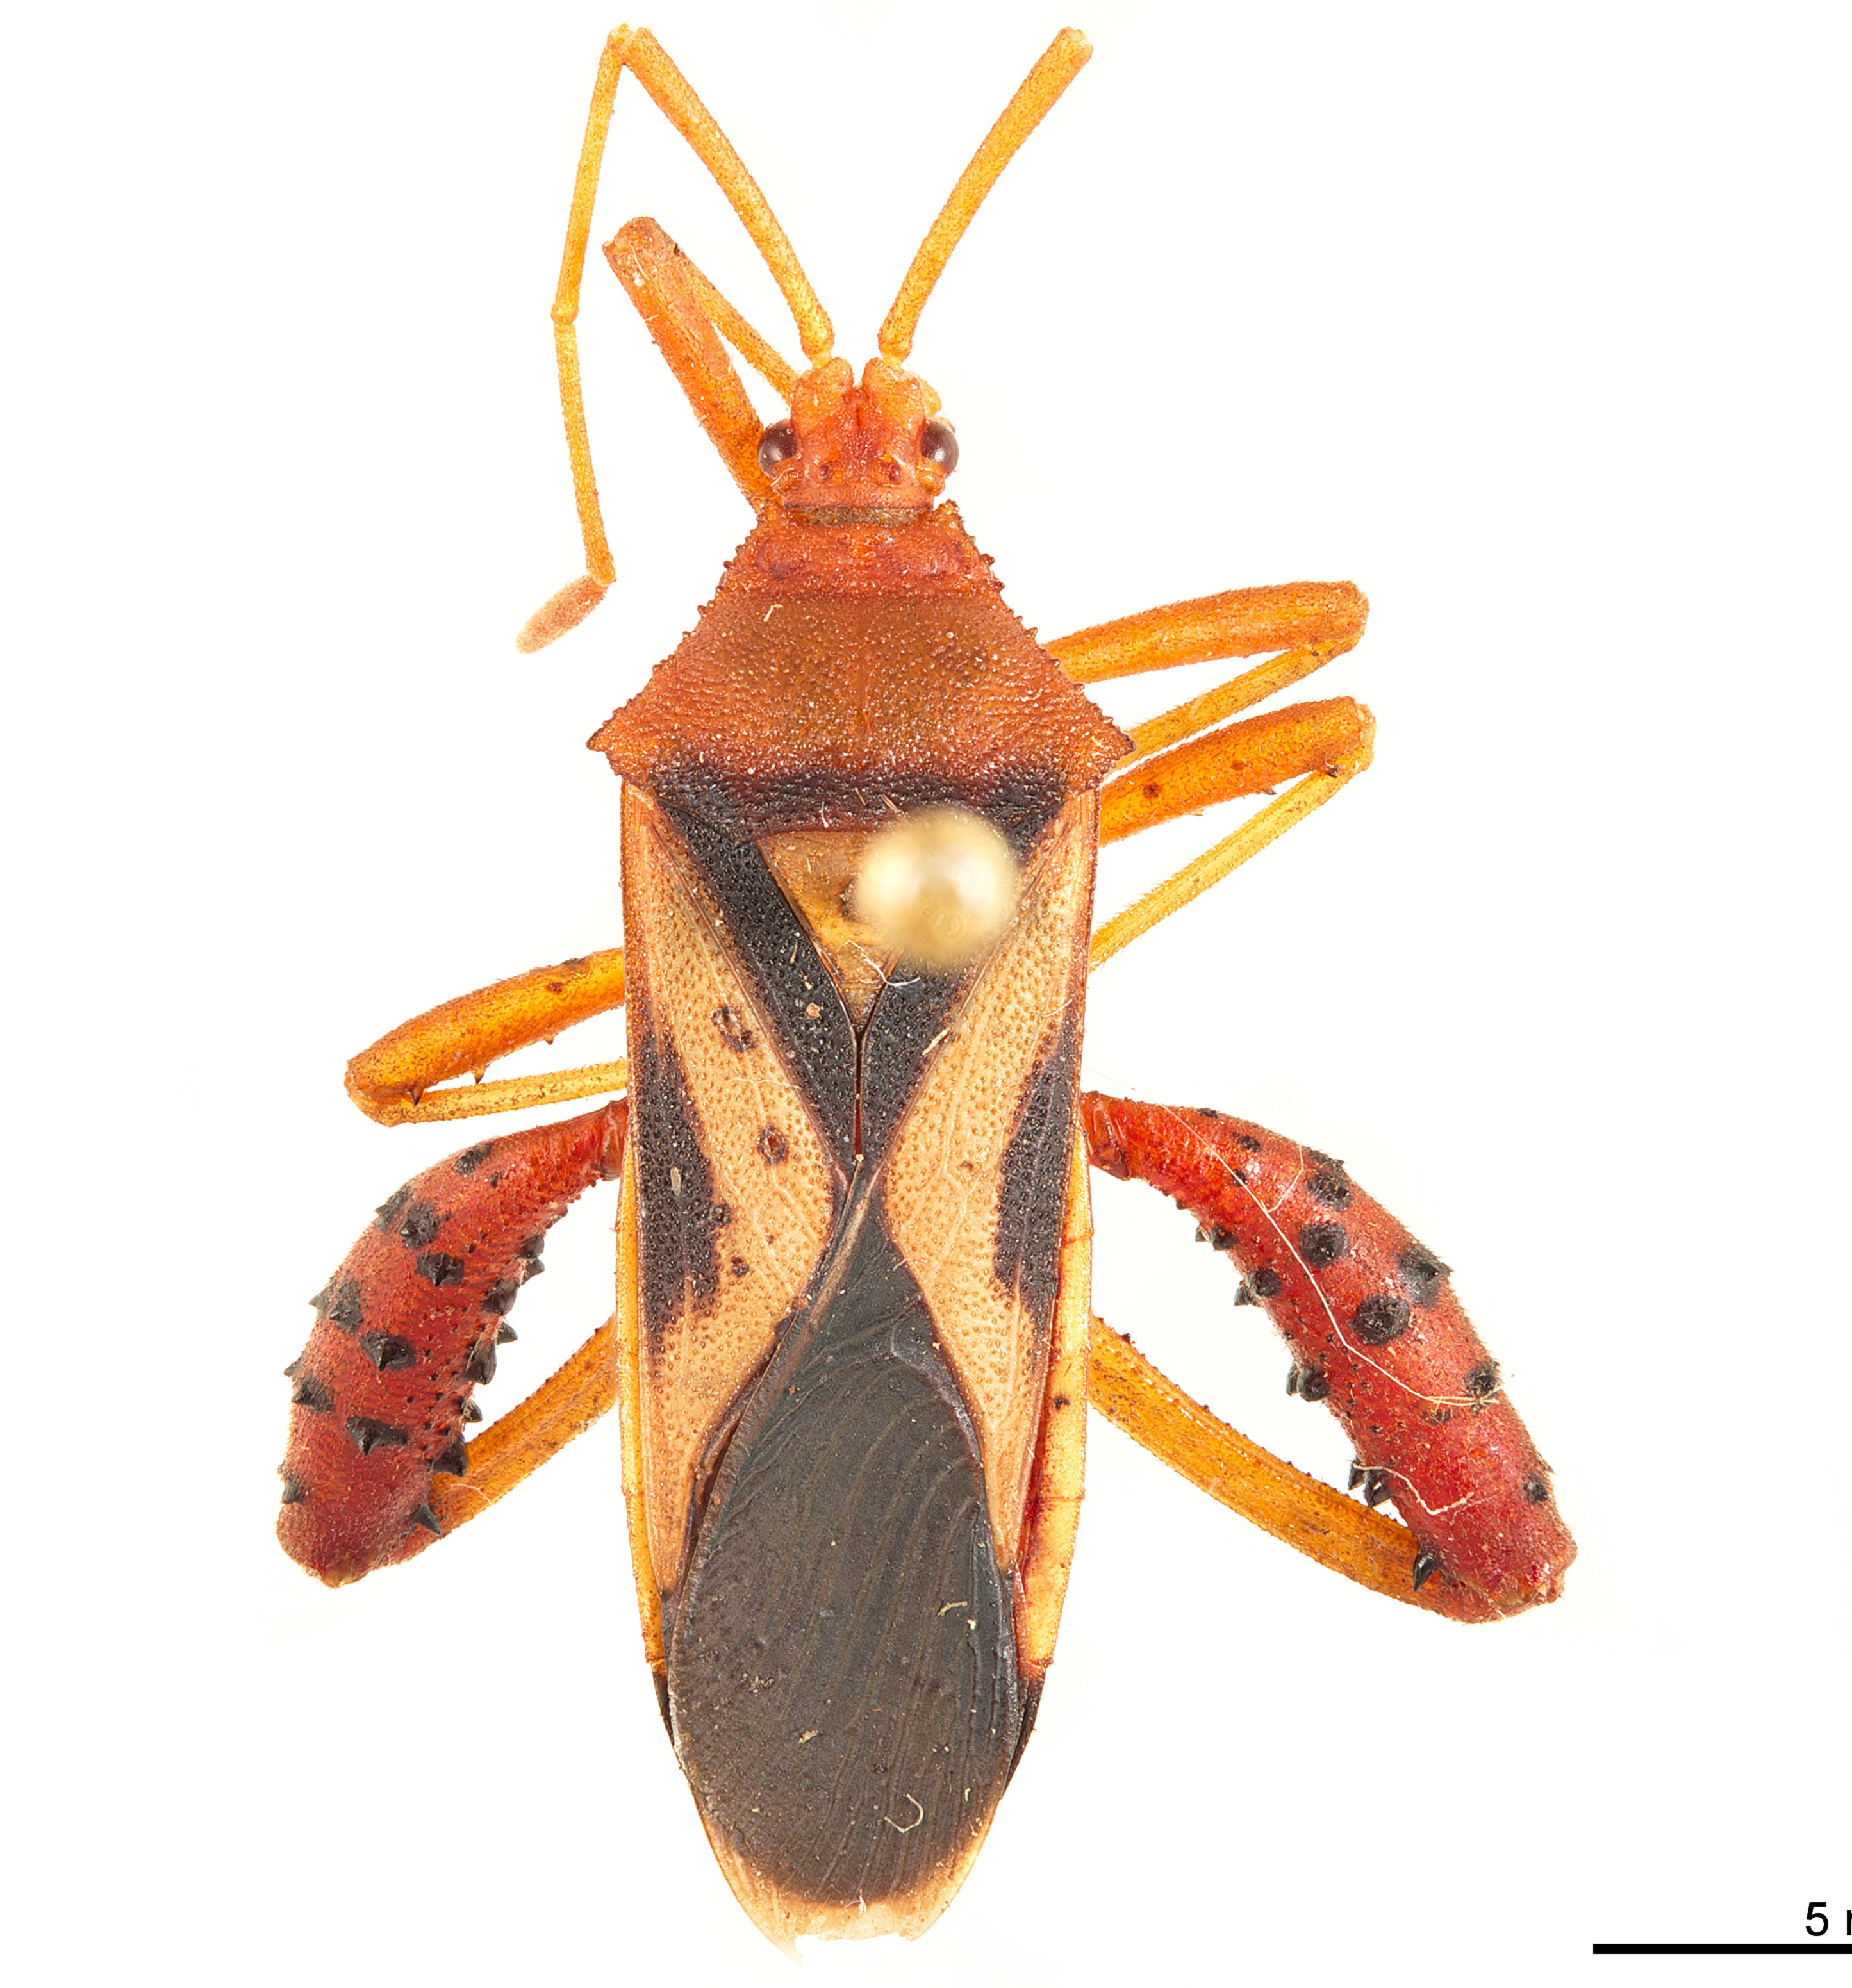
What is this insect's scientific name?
Crinocerus sanctus
